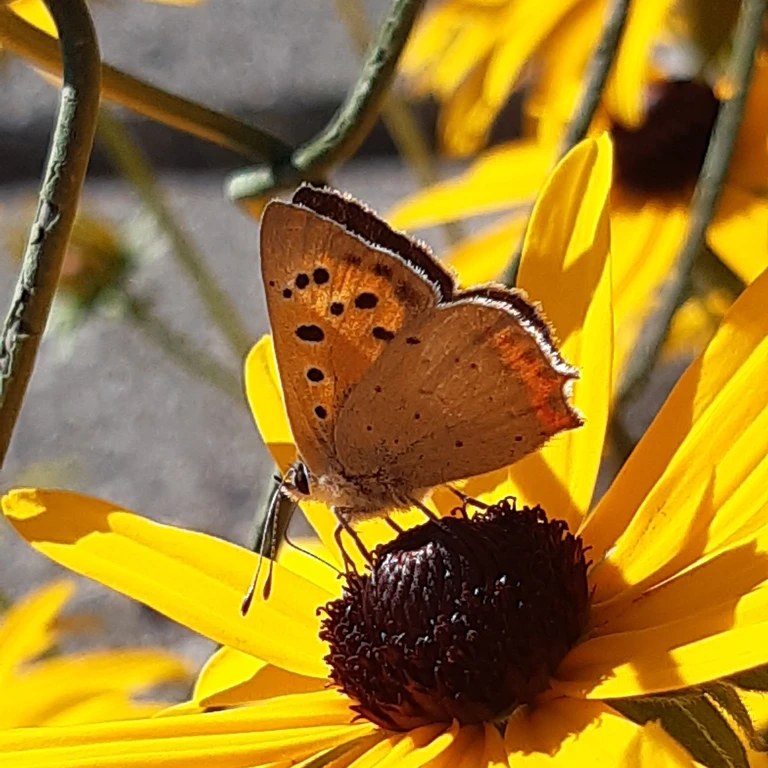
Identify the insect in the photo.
Lycaena phlaeas
